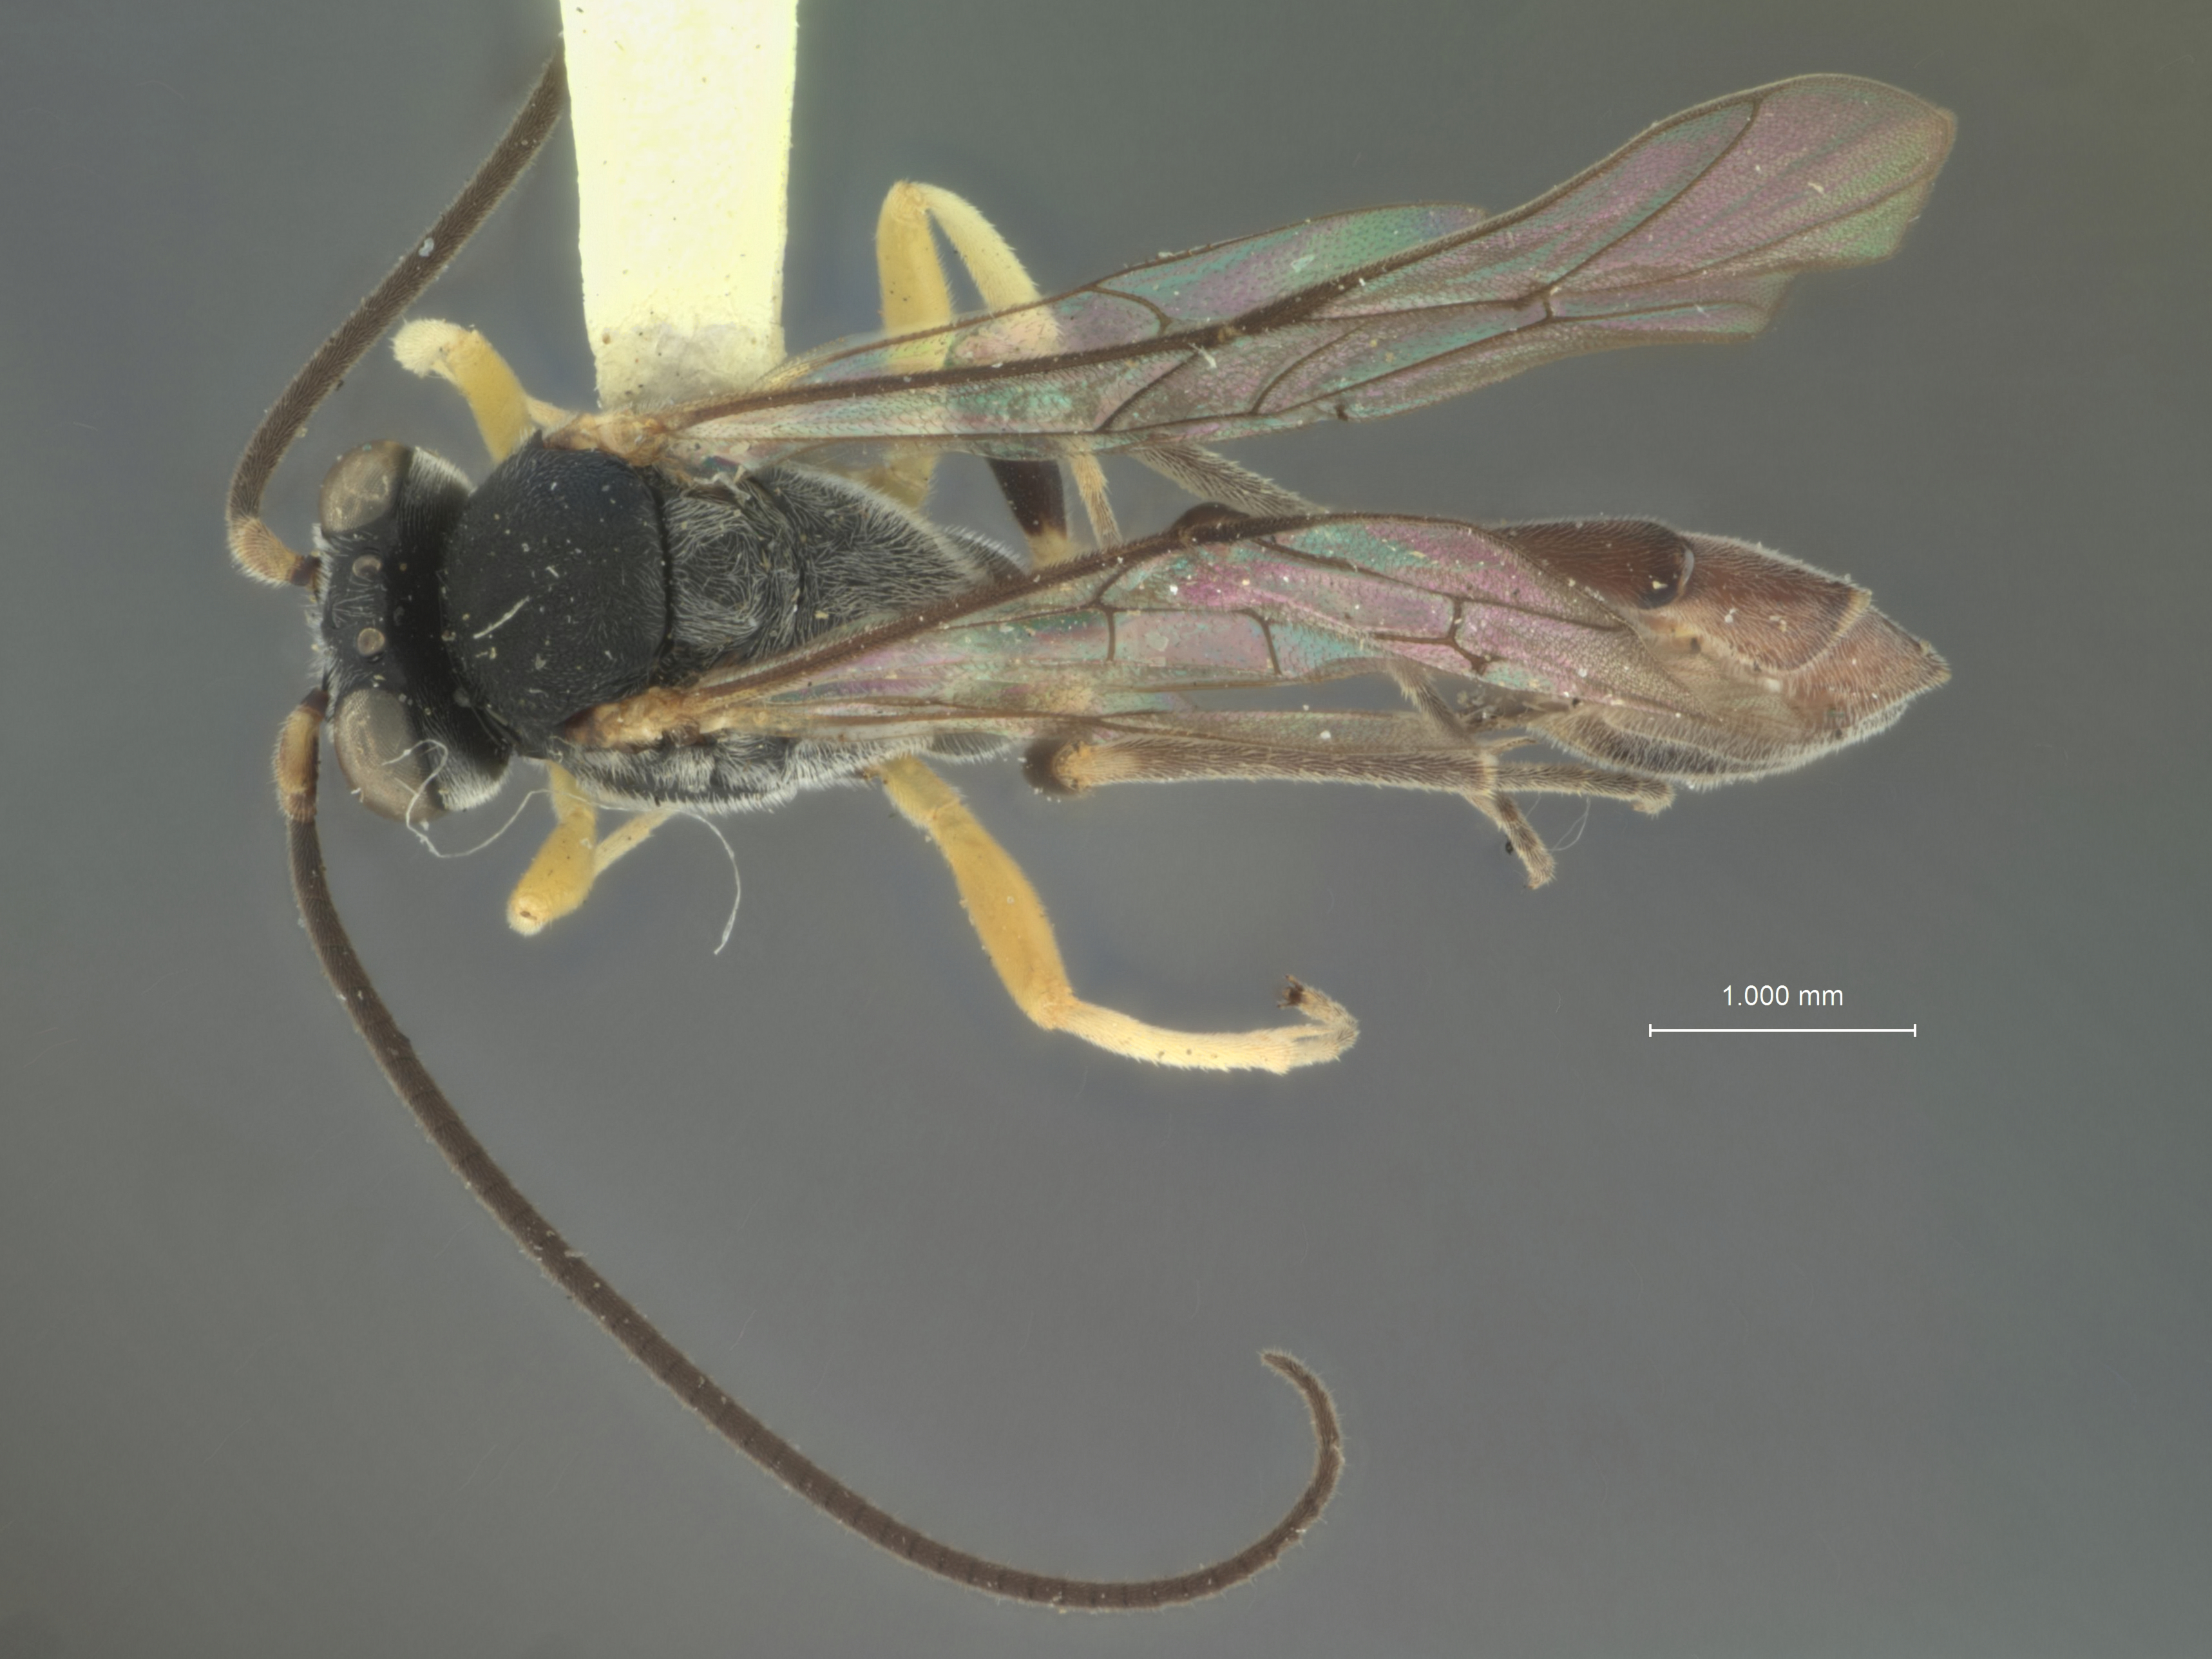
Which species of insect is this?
Charops longiventris
